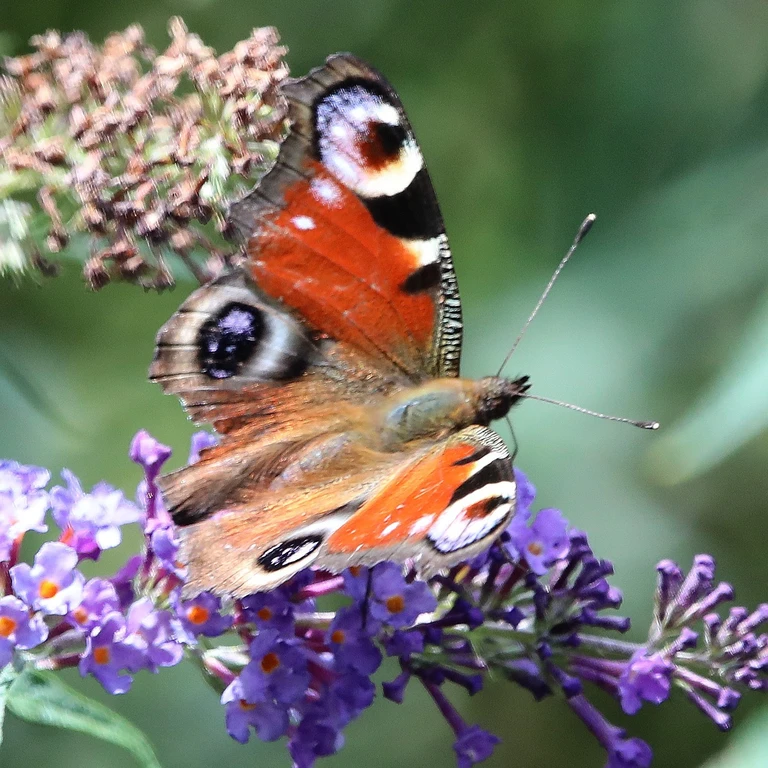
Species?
Aglais io
